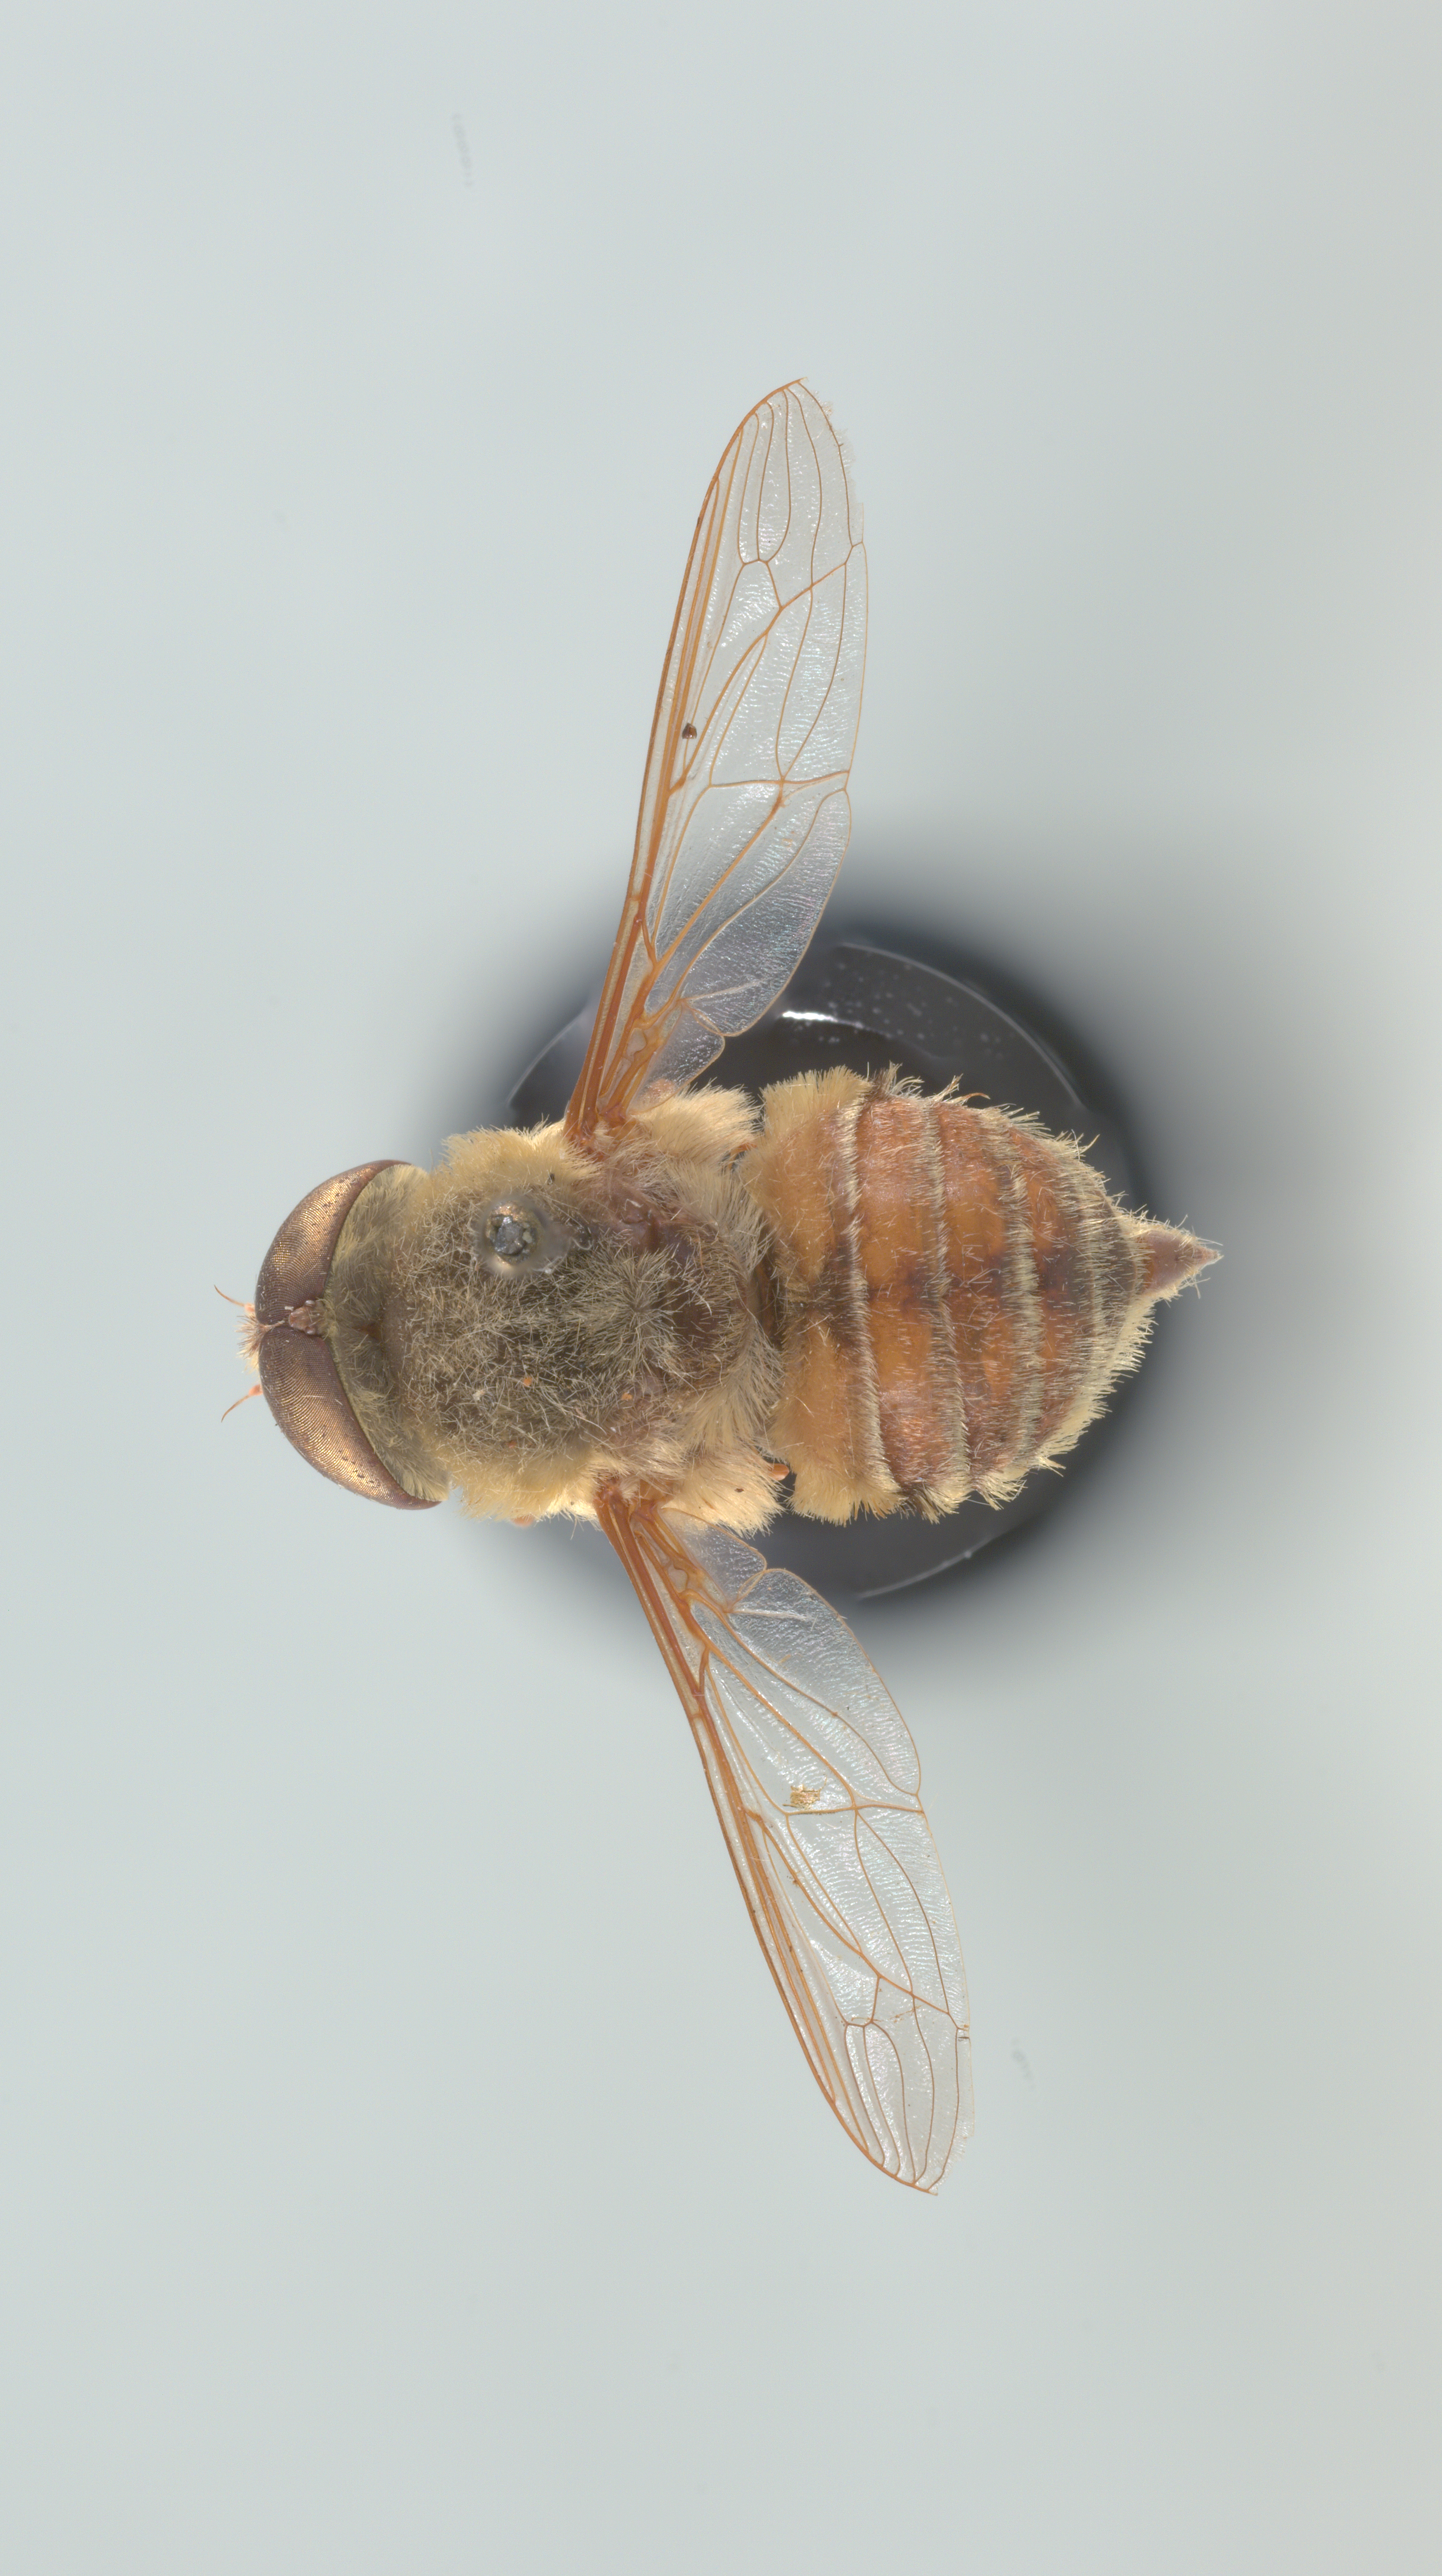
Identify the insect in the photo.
Neorhynchocephalus volaticus
